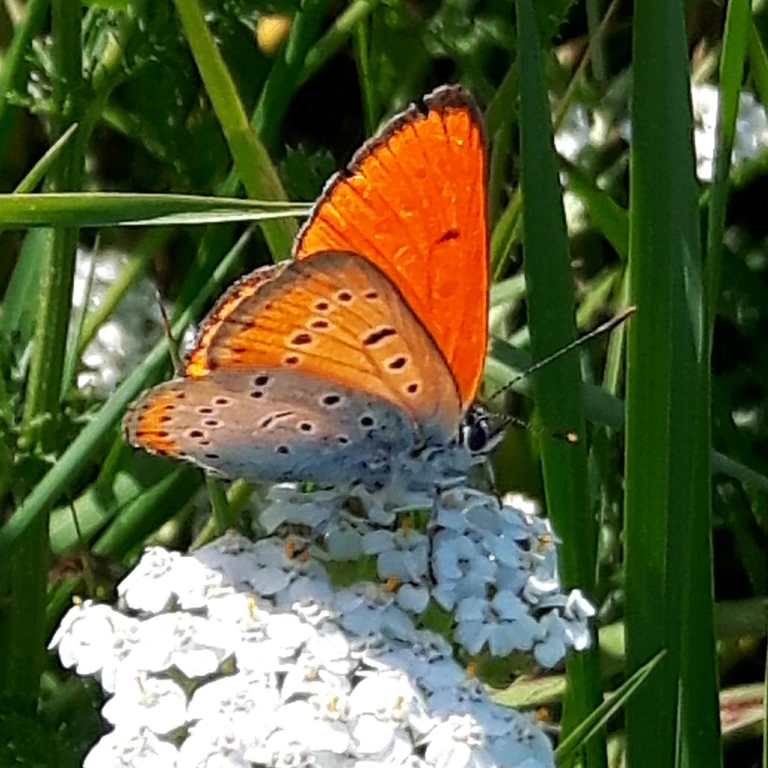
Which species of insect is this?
Lycaena dispar
